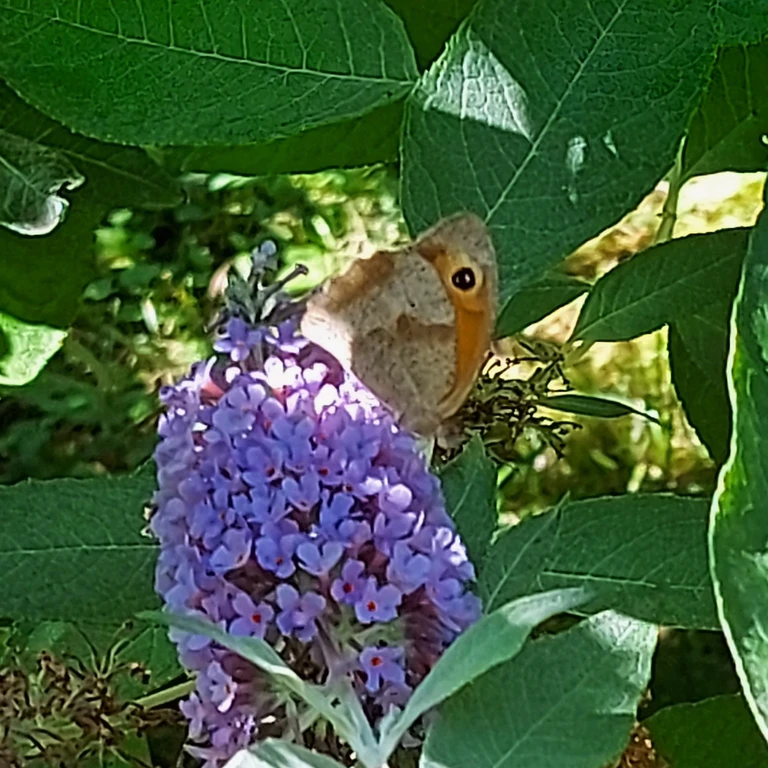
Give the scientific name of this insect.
Maniola jurtina
